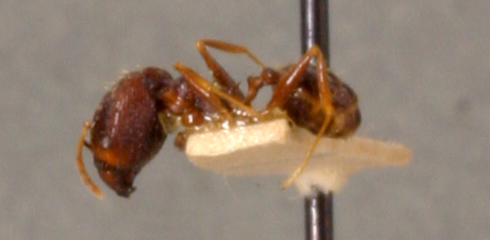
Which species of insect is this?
Pheidole oceanica
